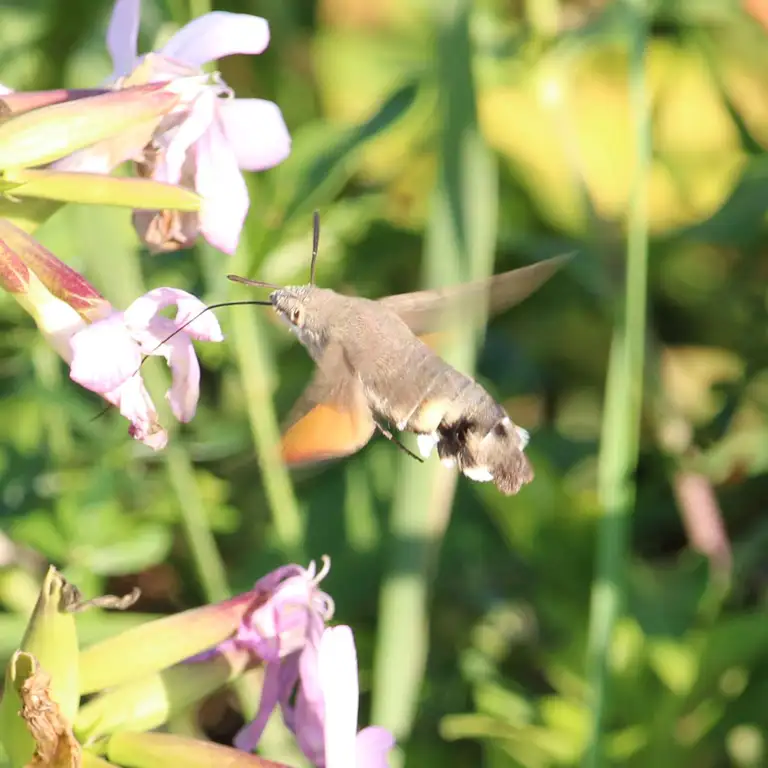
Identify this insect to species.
Macroglossum stellatarum
